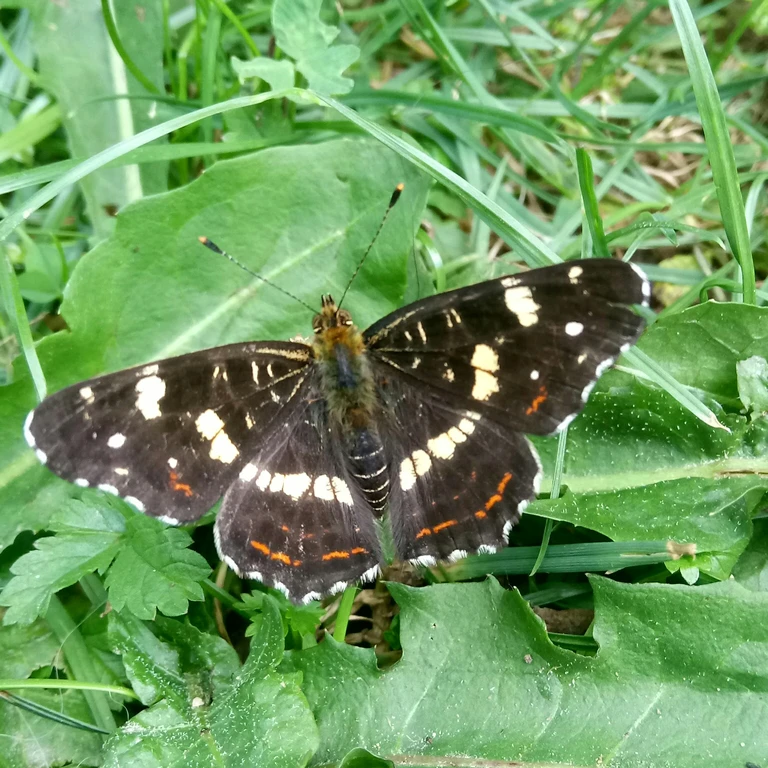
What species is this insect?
Araschnia levana
